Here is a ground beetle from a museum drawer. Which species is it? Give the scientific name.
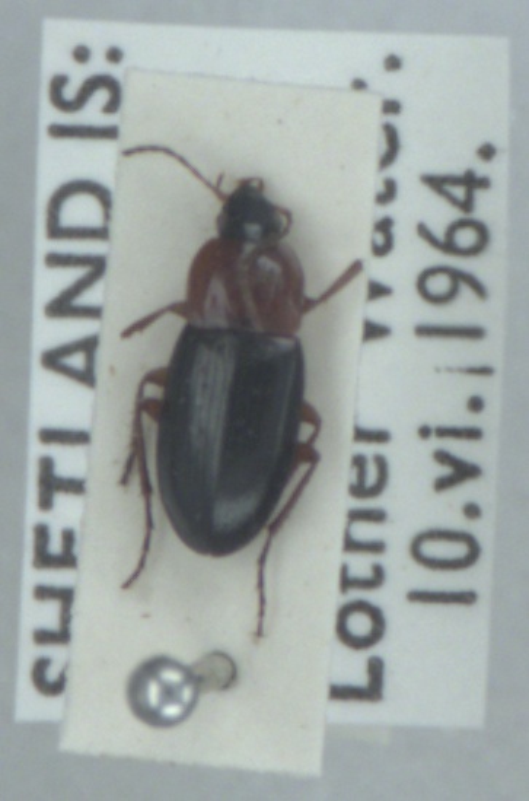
Calathus melanocephalus
